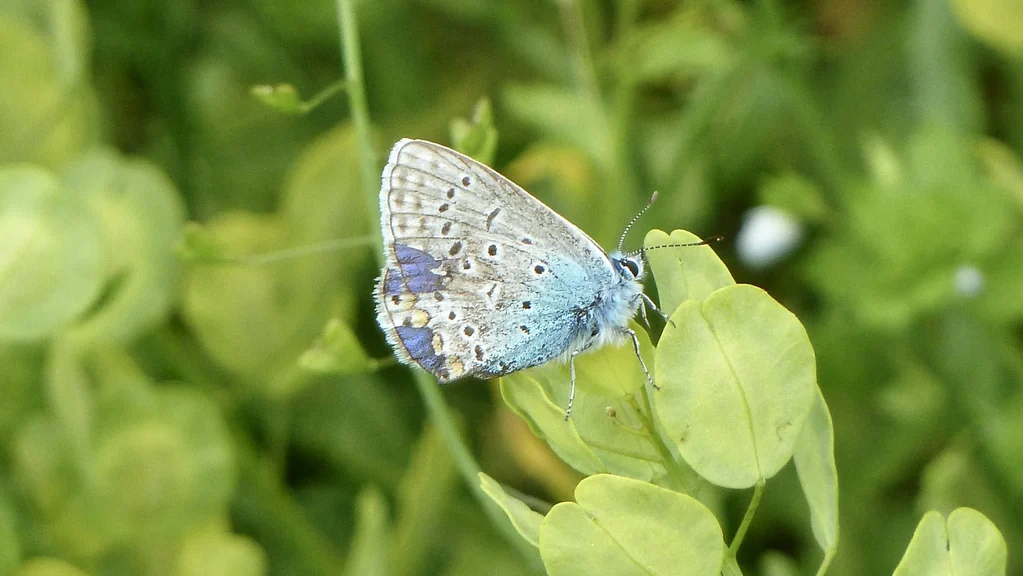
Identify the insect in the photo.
Polyommatus icarus
